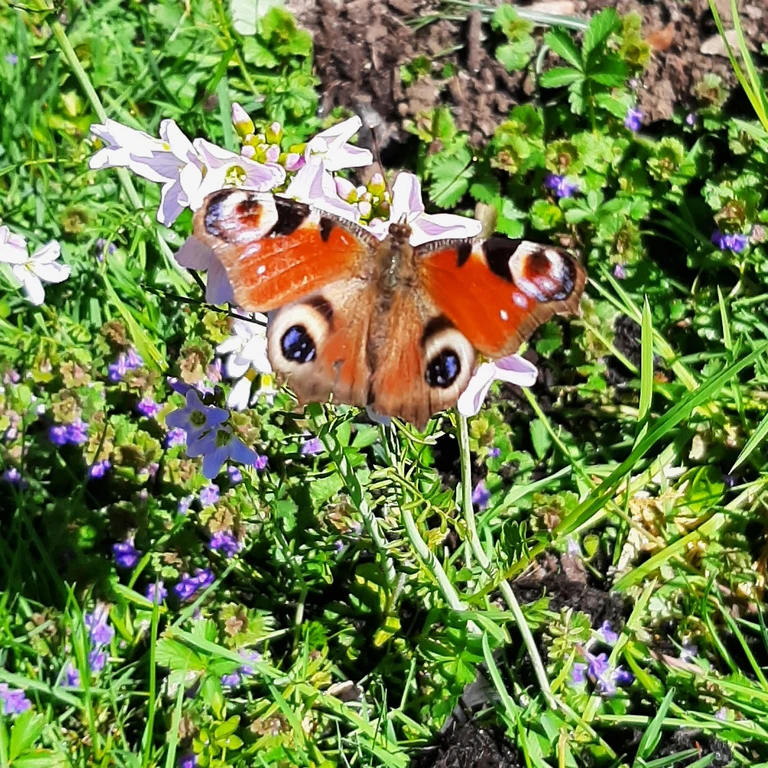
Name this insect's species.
Aglais io
